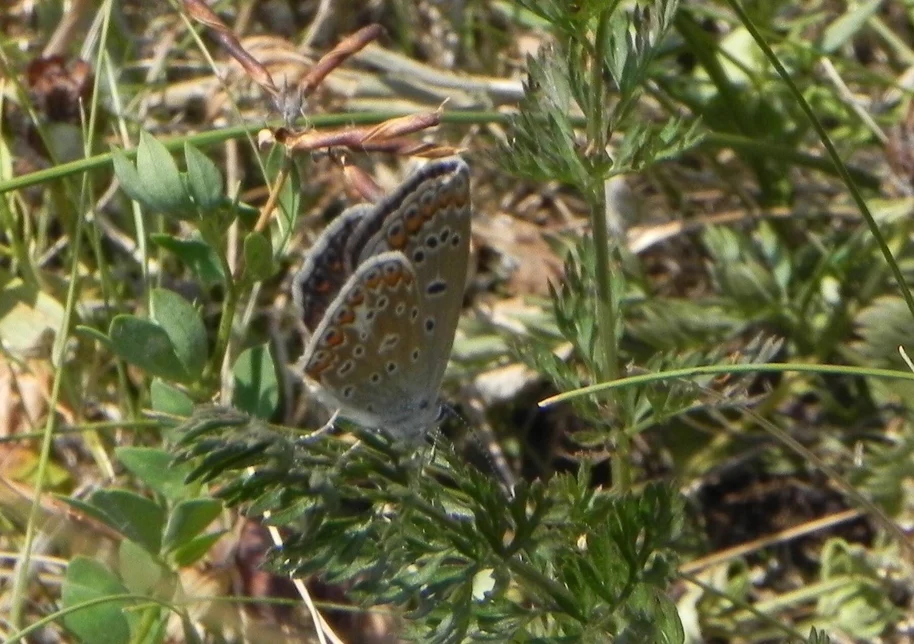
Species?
Polyommatus icarus
